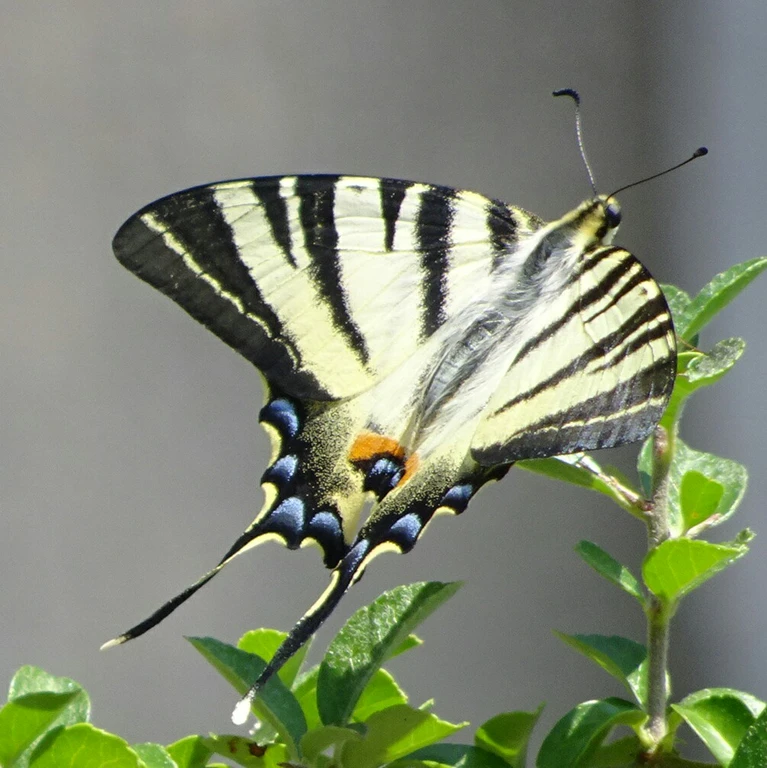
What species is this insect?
Iphiclides podalirius
